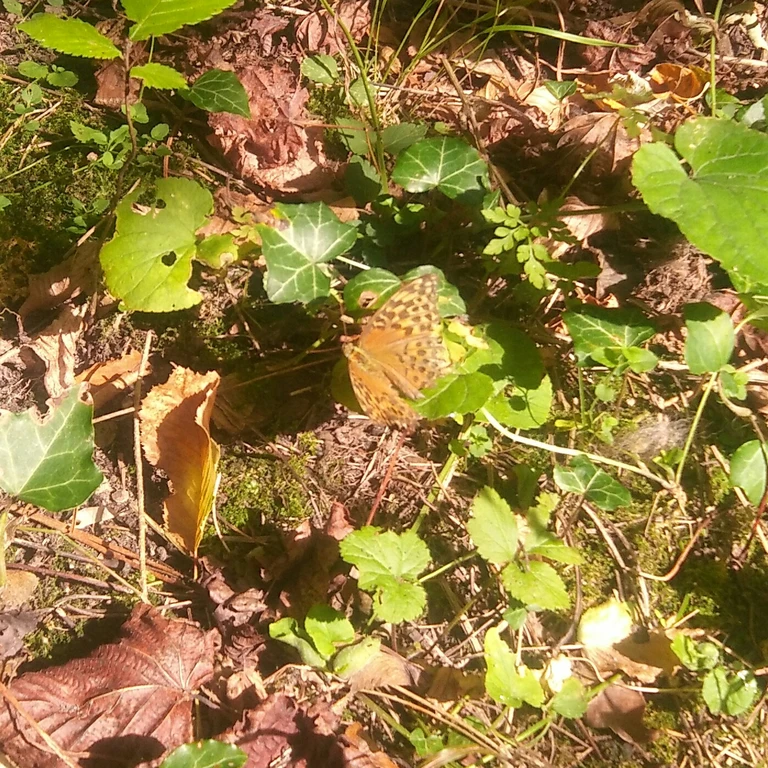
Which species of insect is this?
Argynnis paphia
